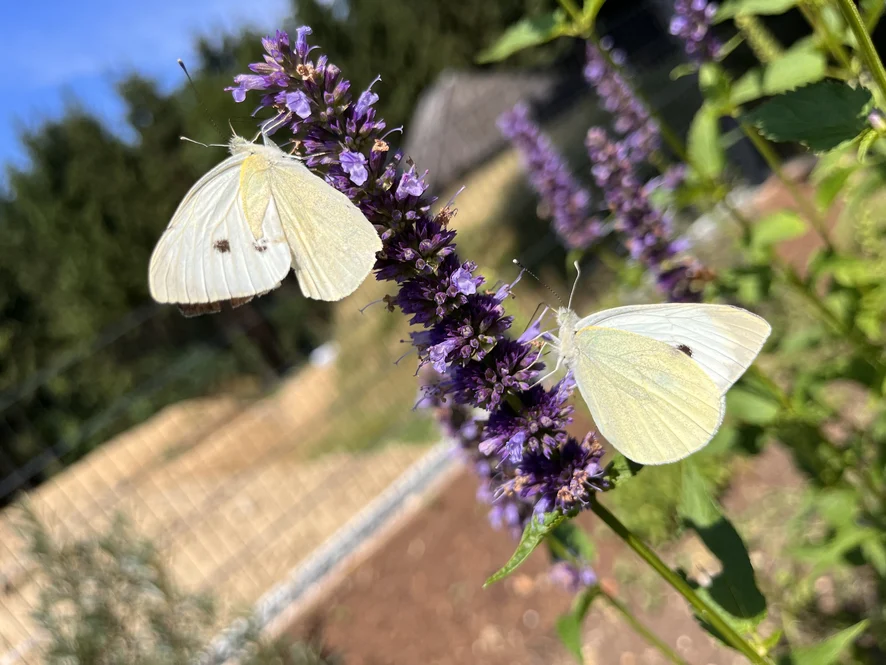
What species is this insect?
Pieris brassicae
